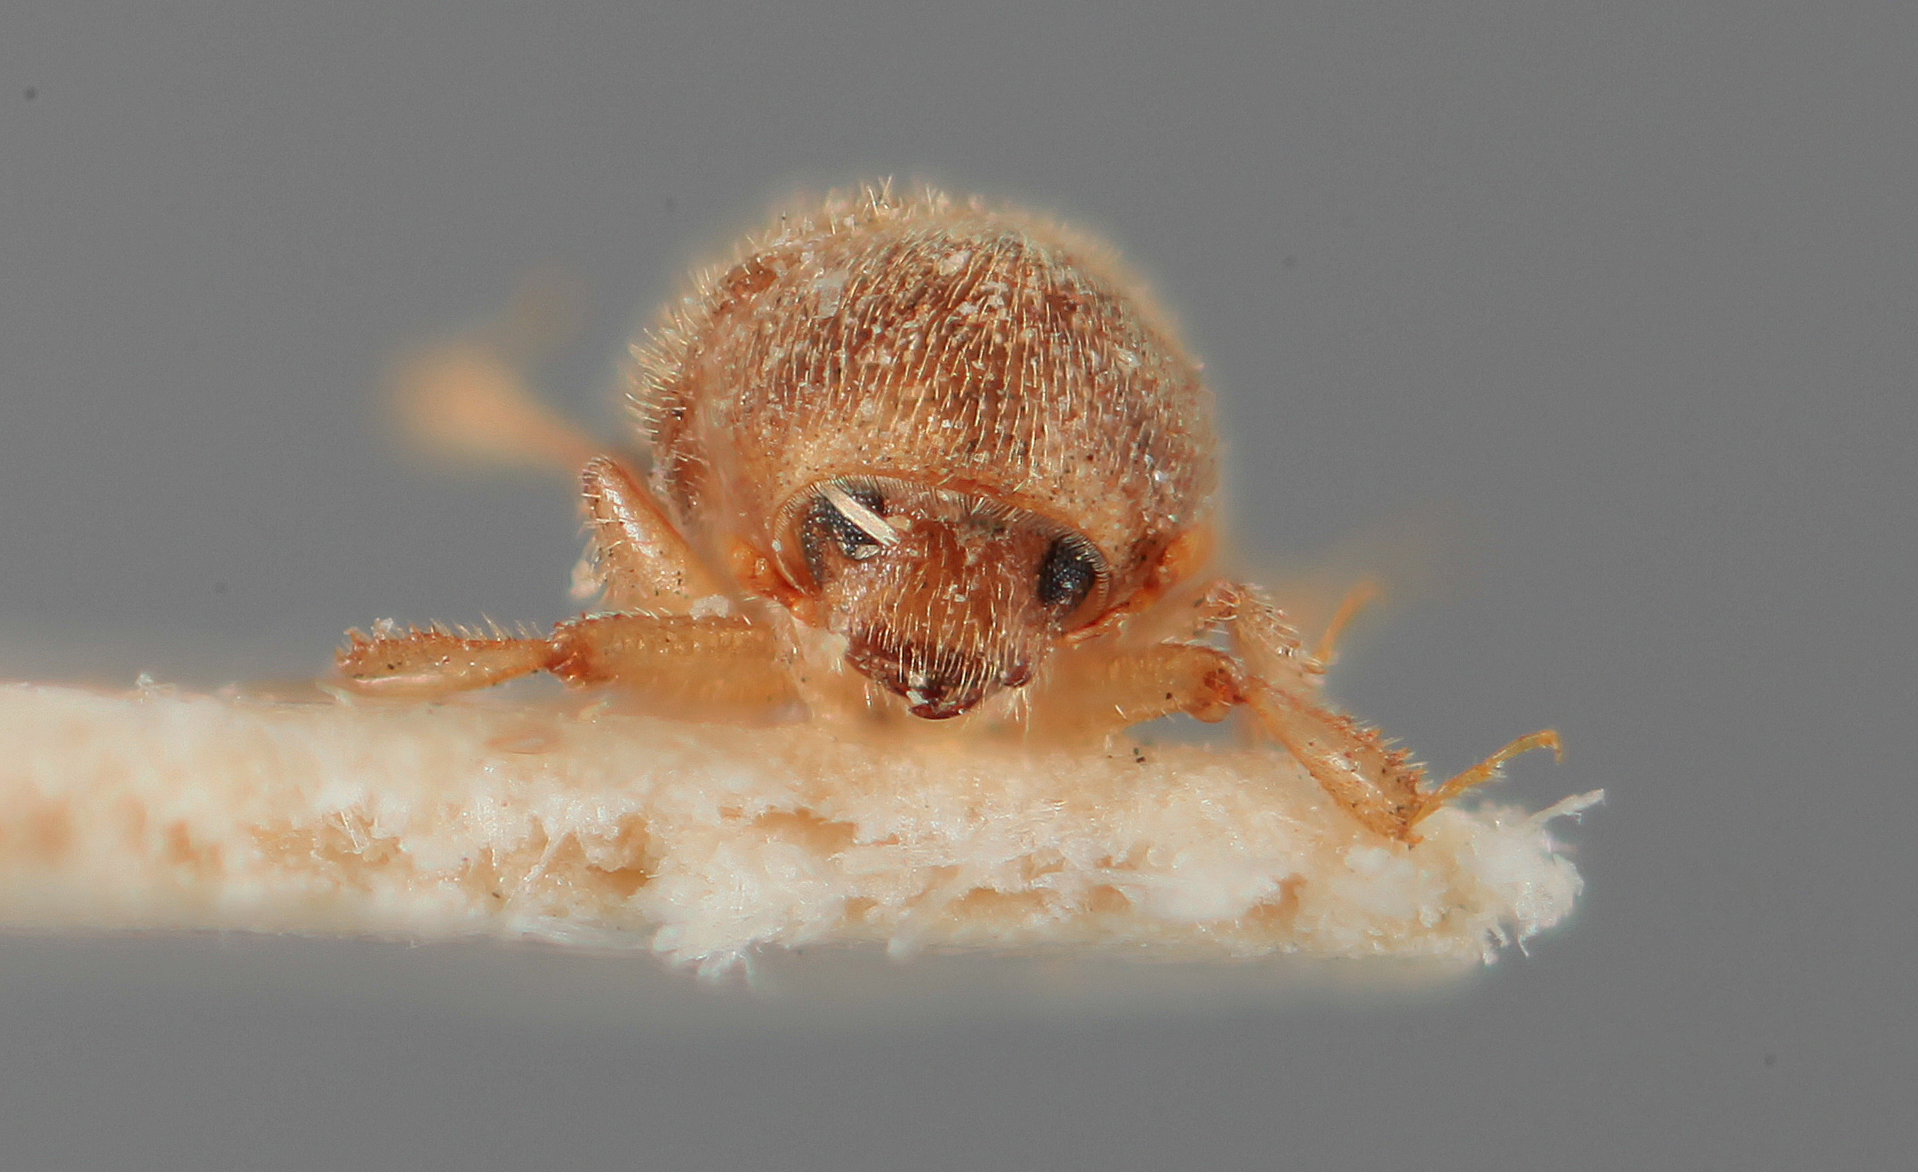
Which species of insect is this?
Aphanarthrum royaleanum
